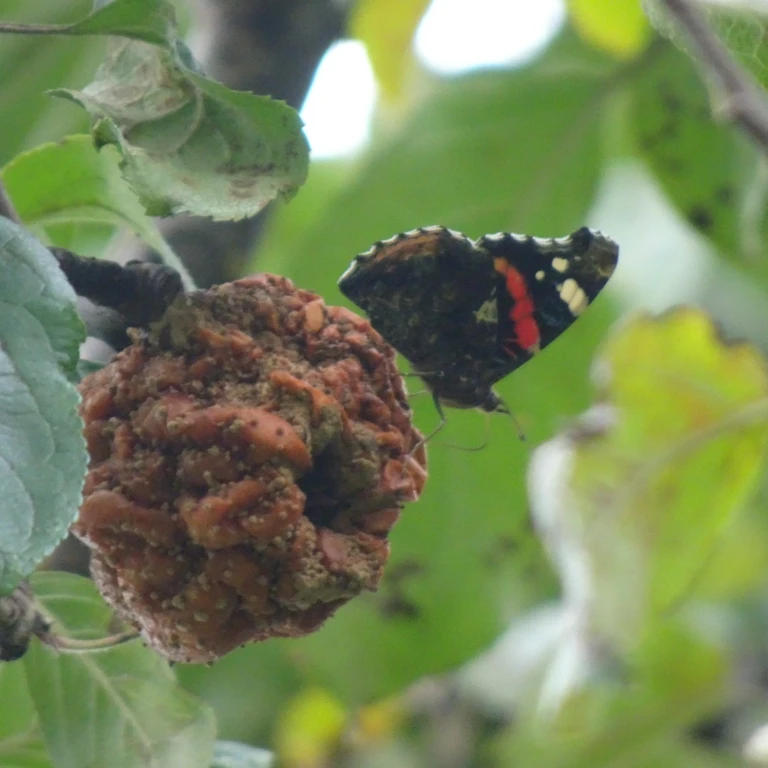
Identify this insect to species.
Vanessa atalanta
